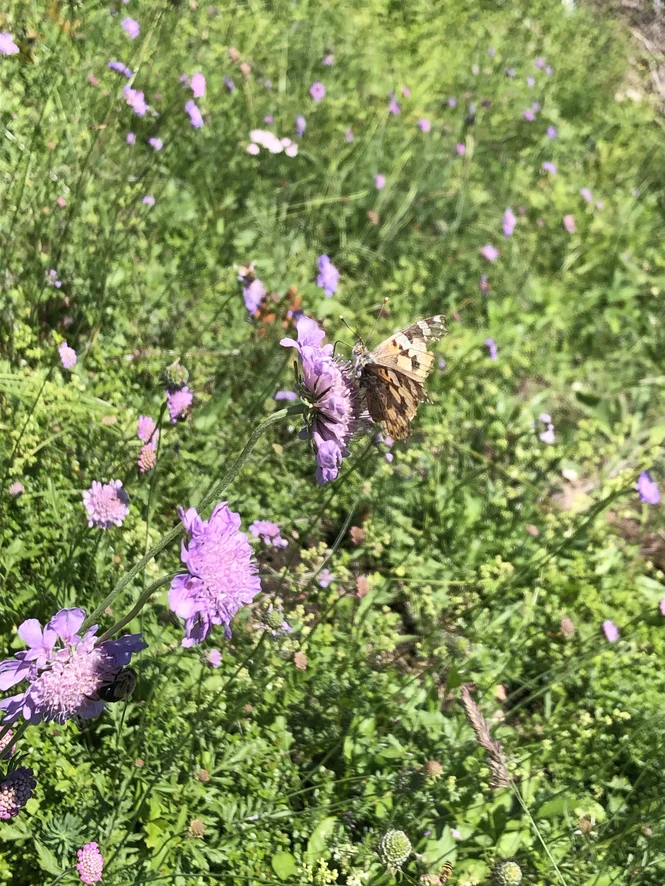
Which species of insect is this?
Vanessa cardui
